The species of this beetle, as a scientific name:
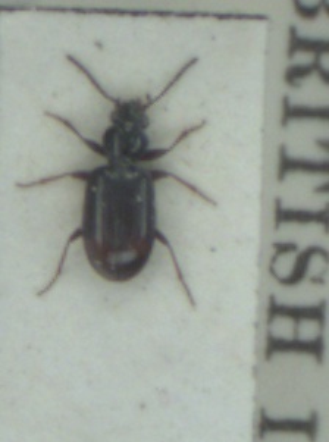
Bembidion normannum
